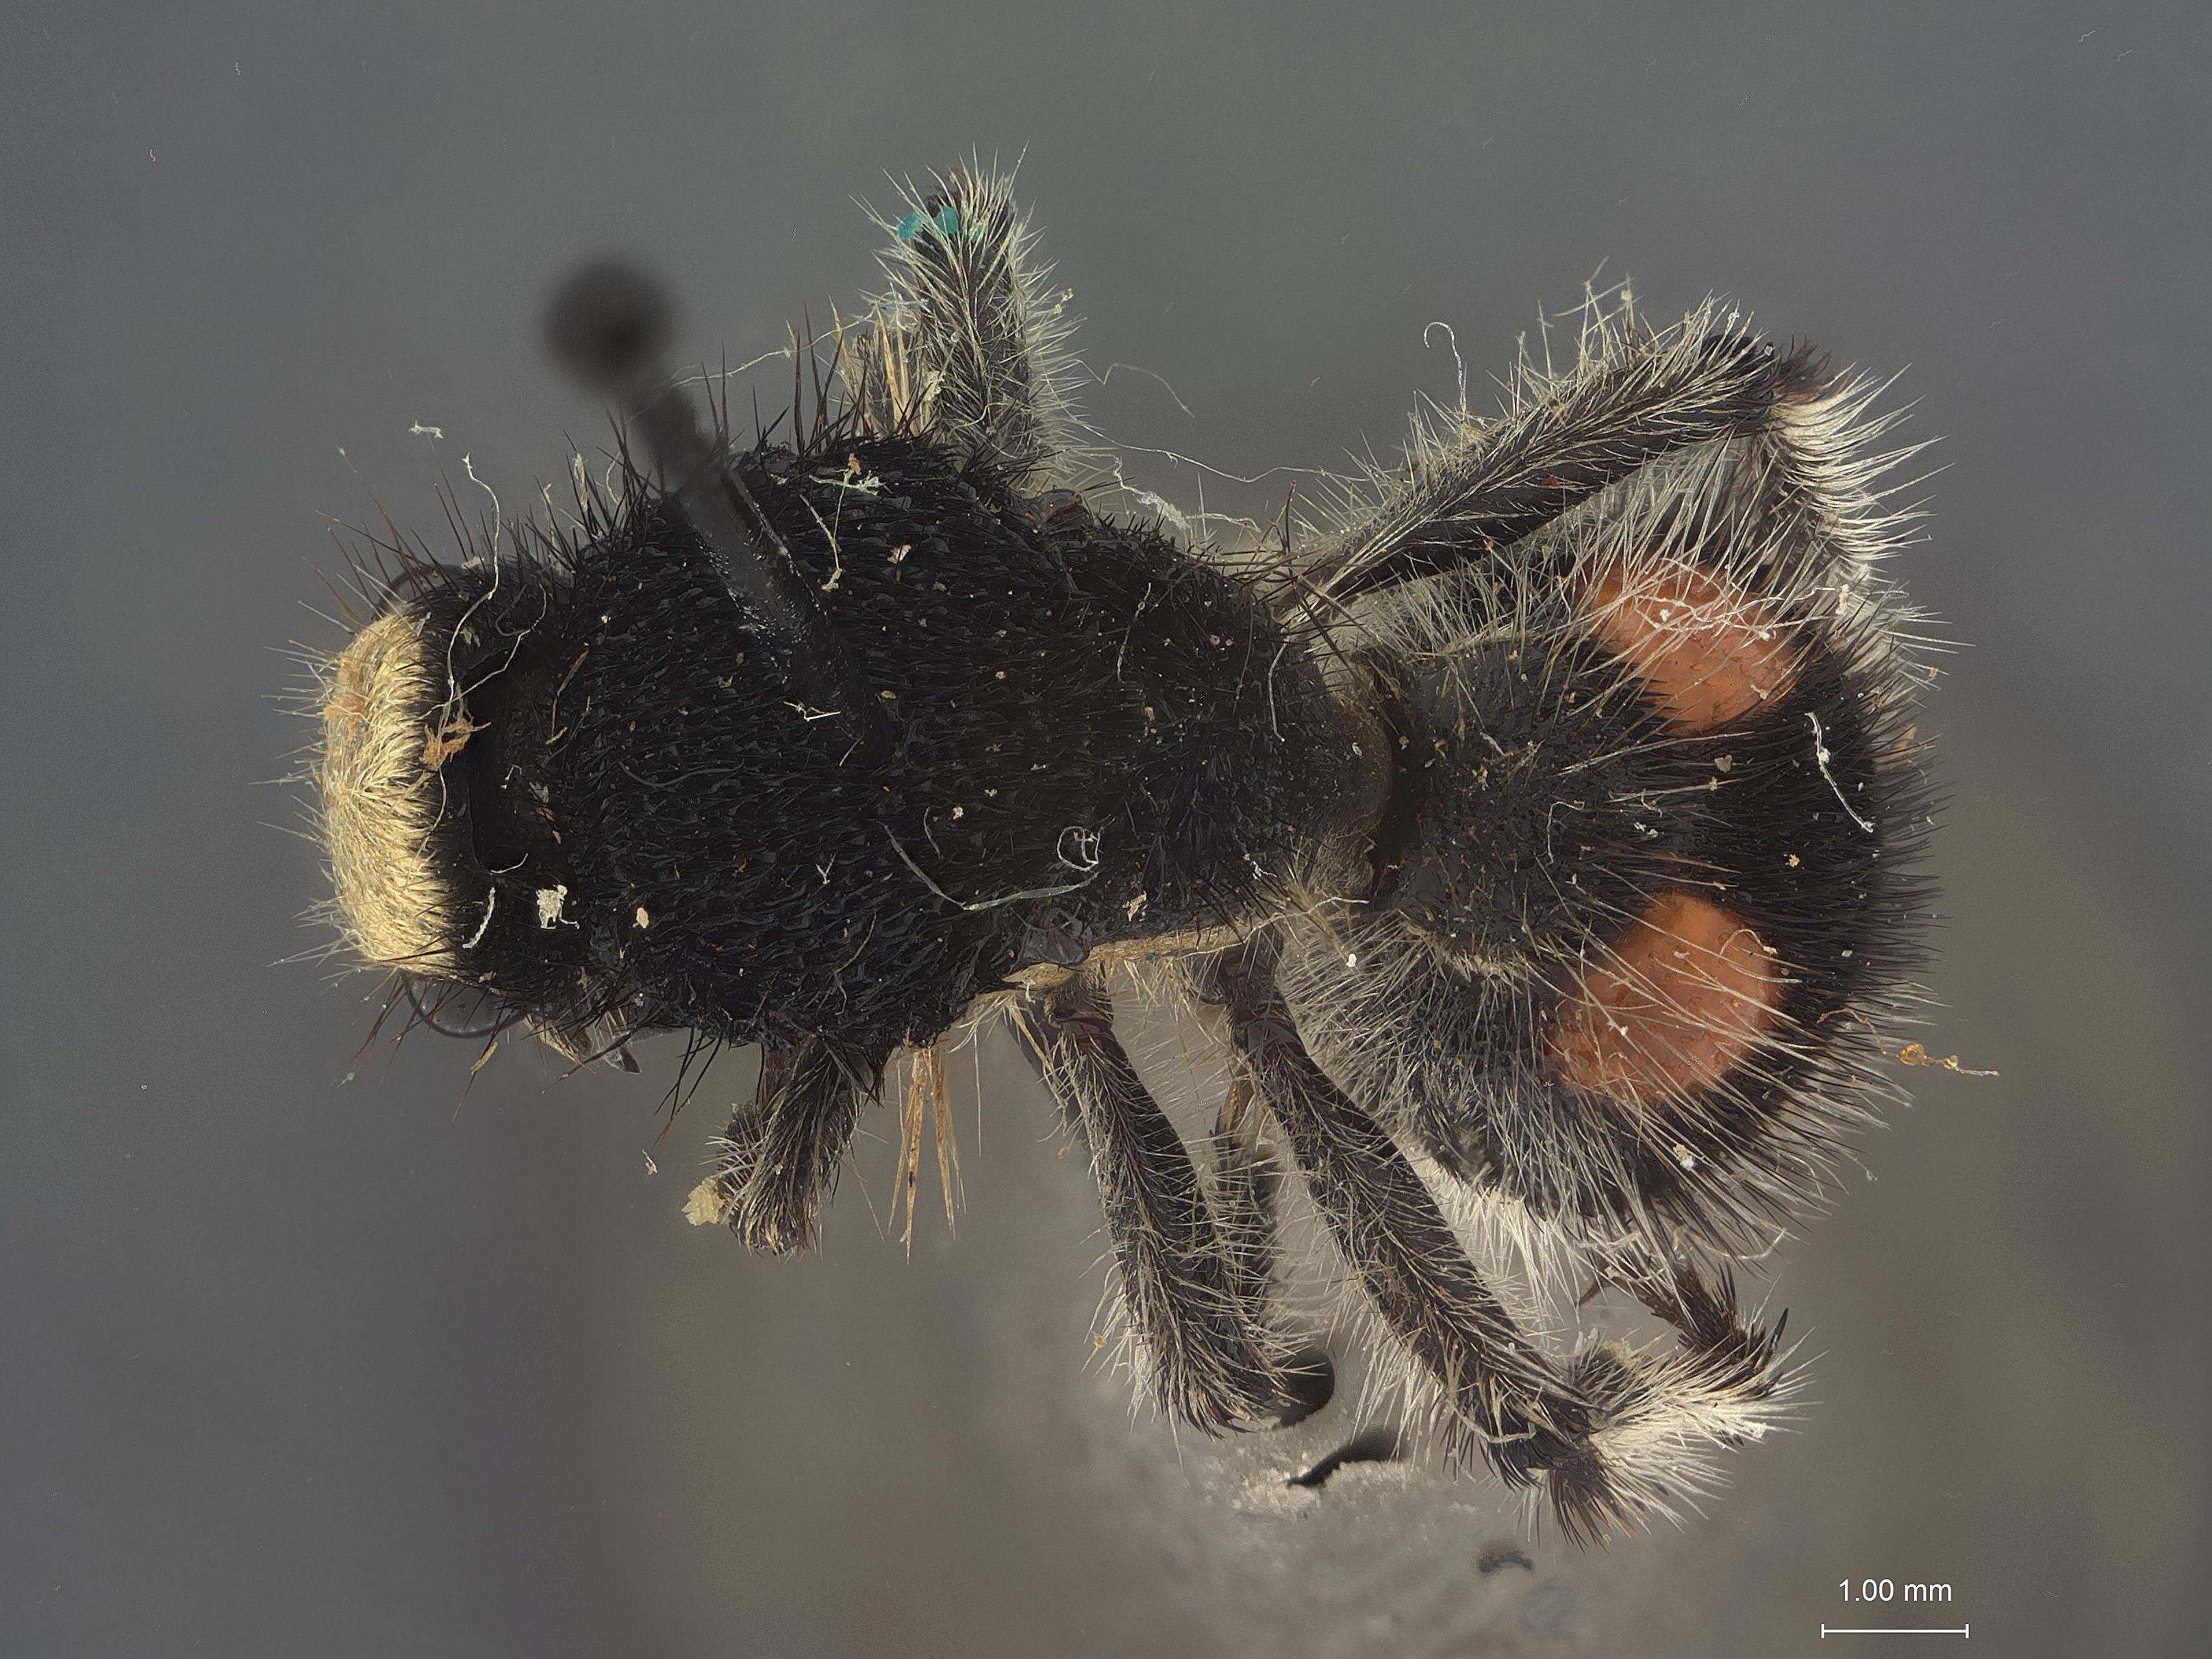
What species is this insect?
Sphaerophthalma salaverensis
